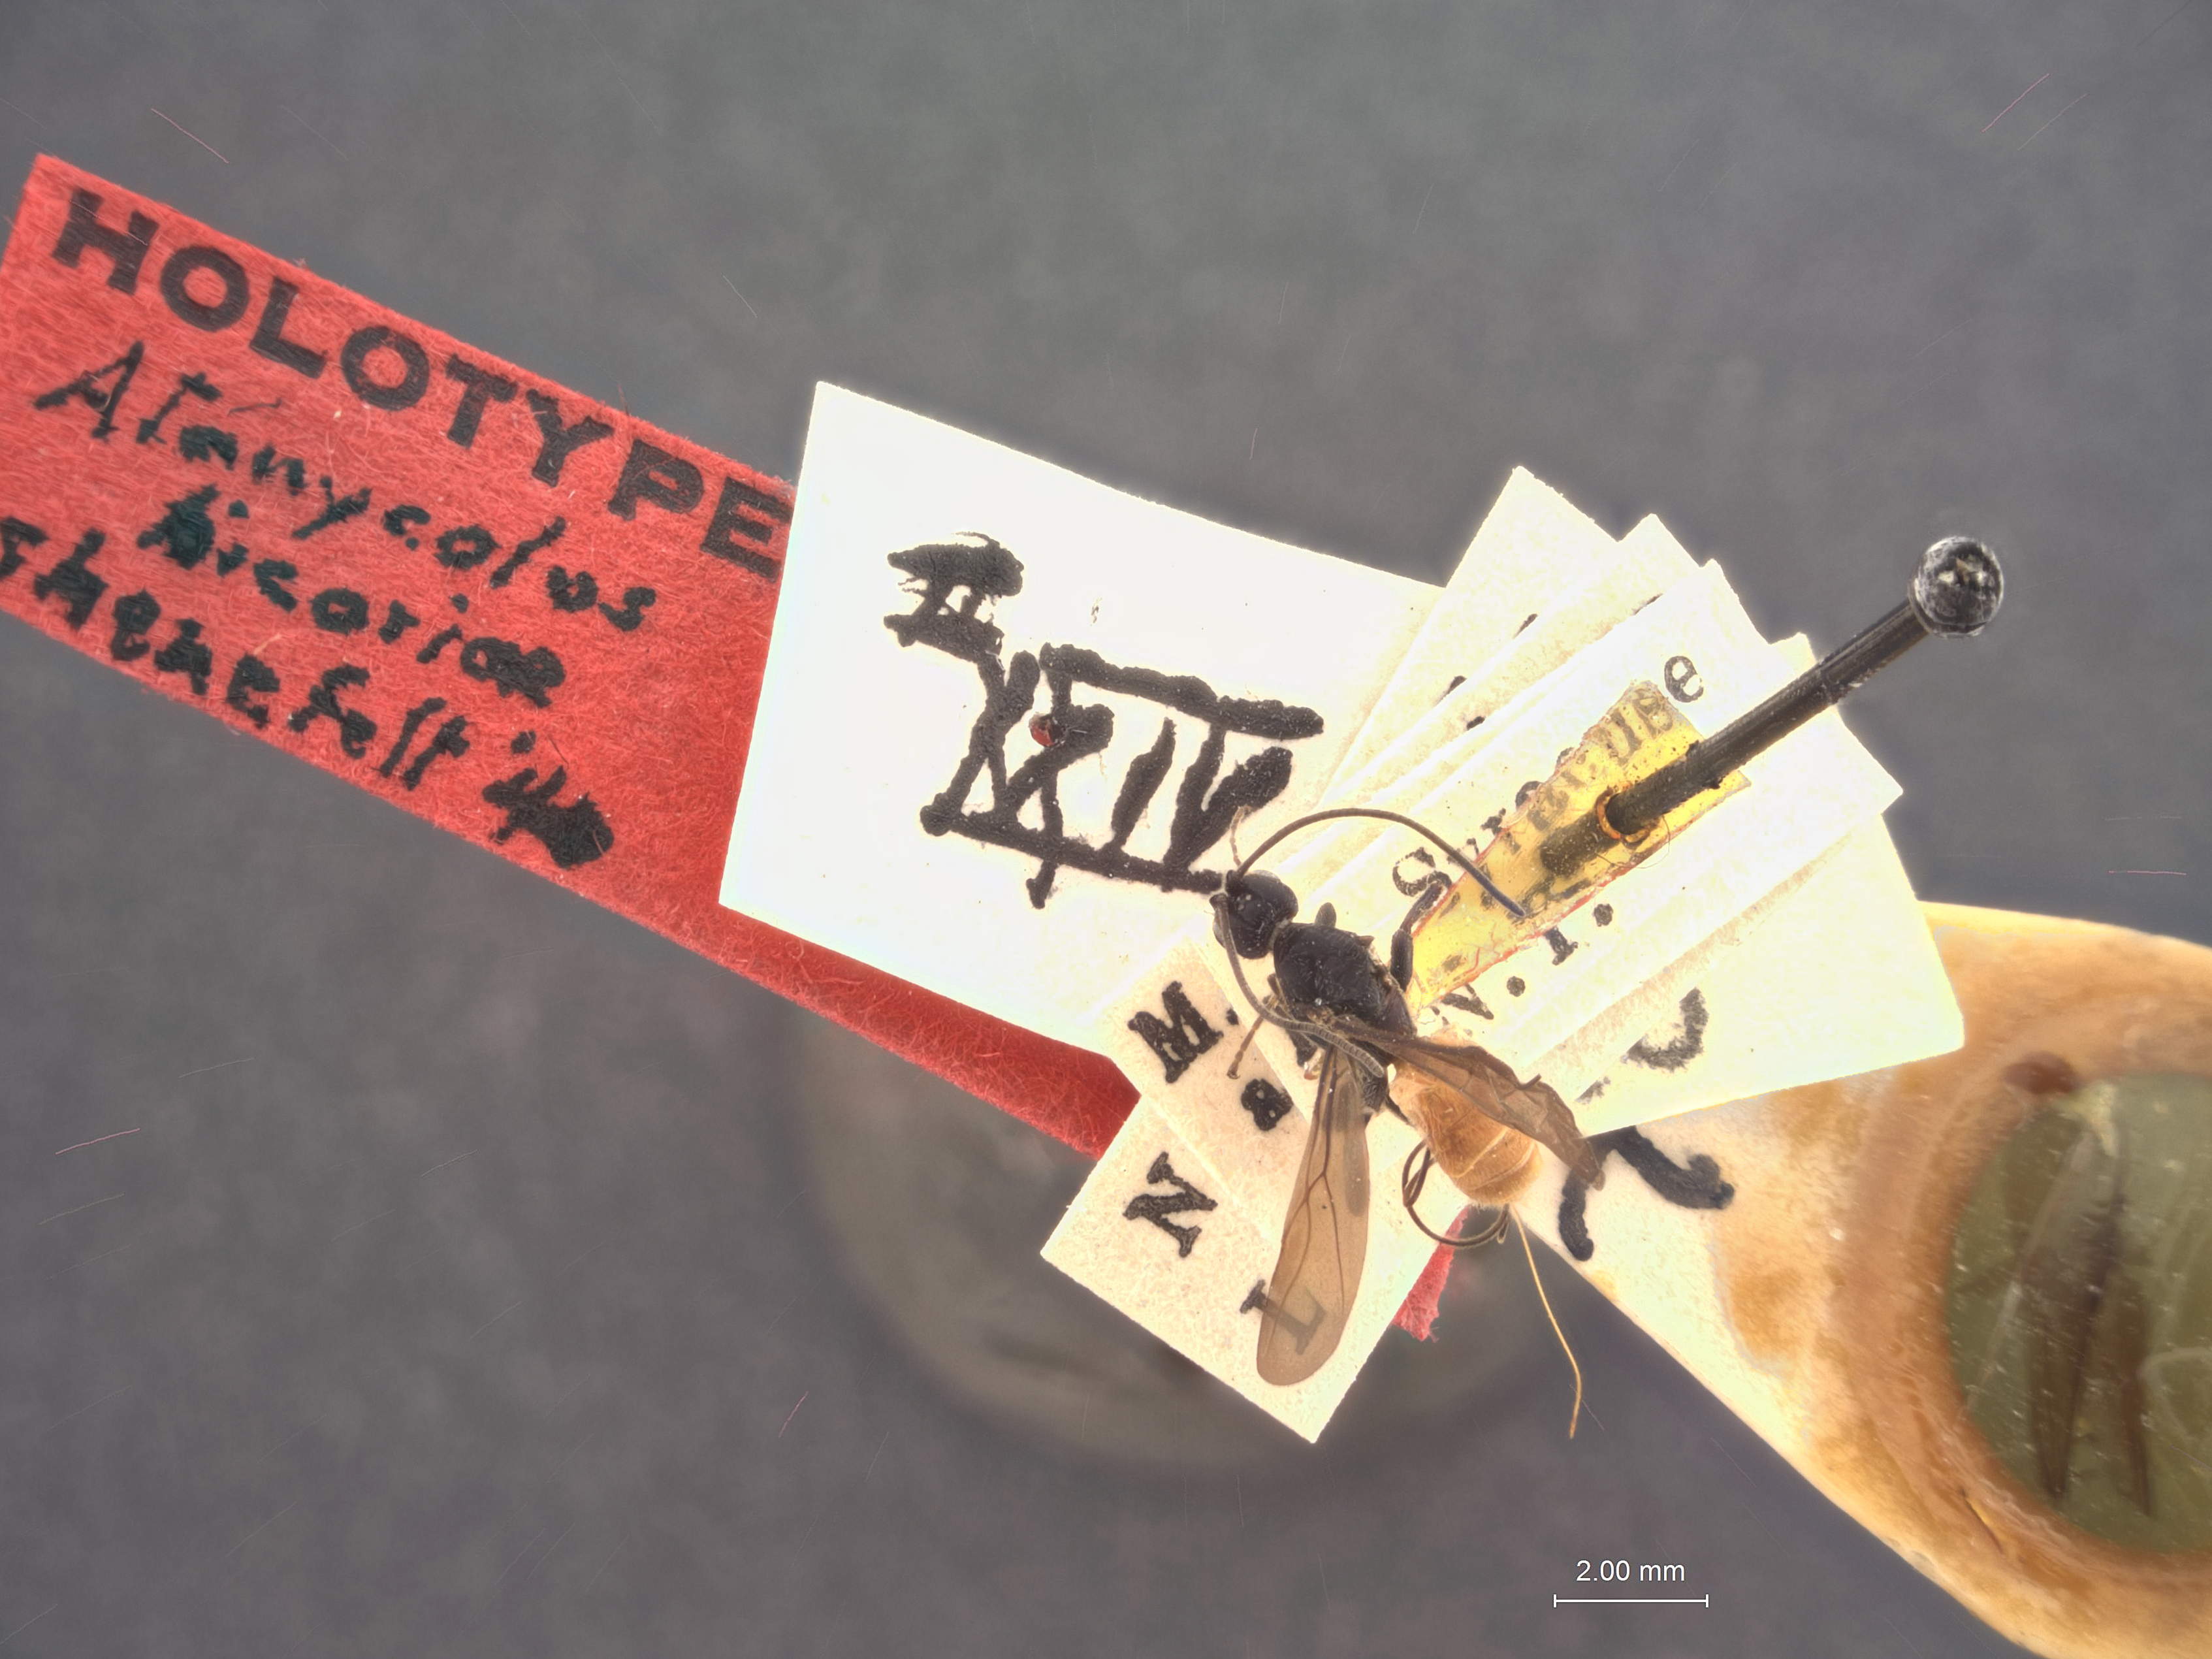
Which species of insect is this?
Atanycolus hicoriae
